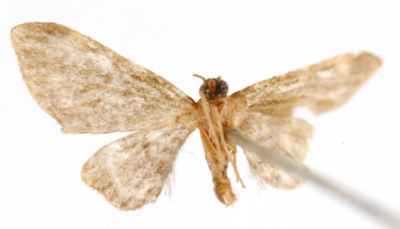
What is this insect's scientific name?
Tephroclystia leucographata
